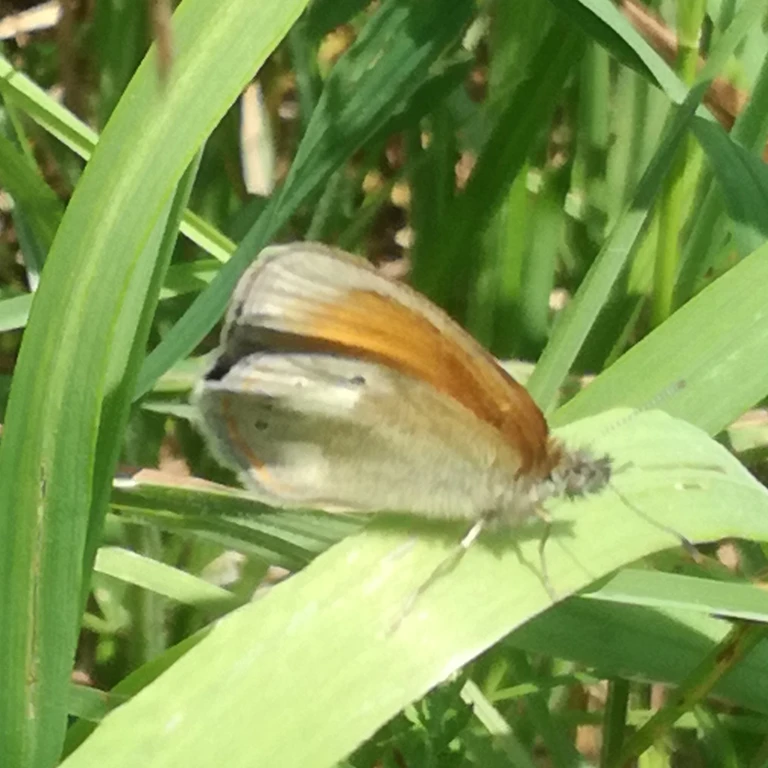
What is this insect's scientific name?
Coenonympha glycerion (also Coenonympha iphis)
